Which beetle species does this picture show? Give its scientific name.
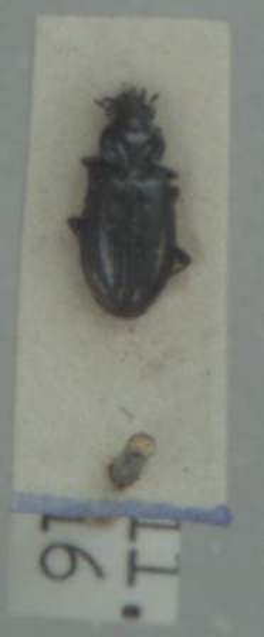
Bembidion aeneum
